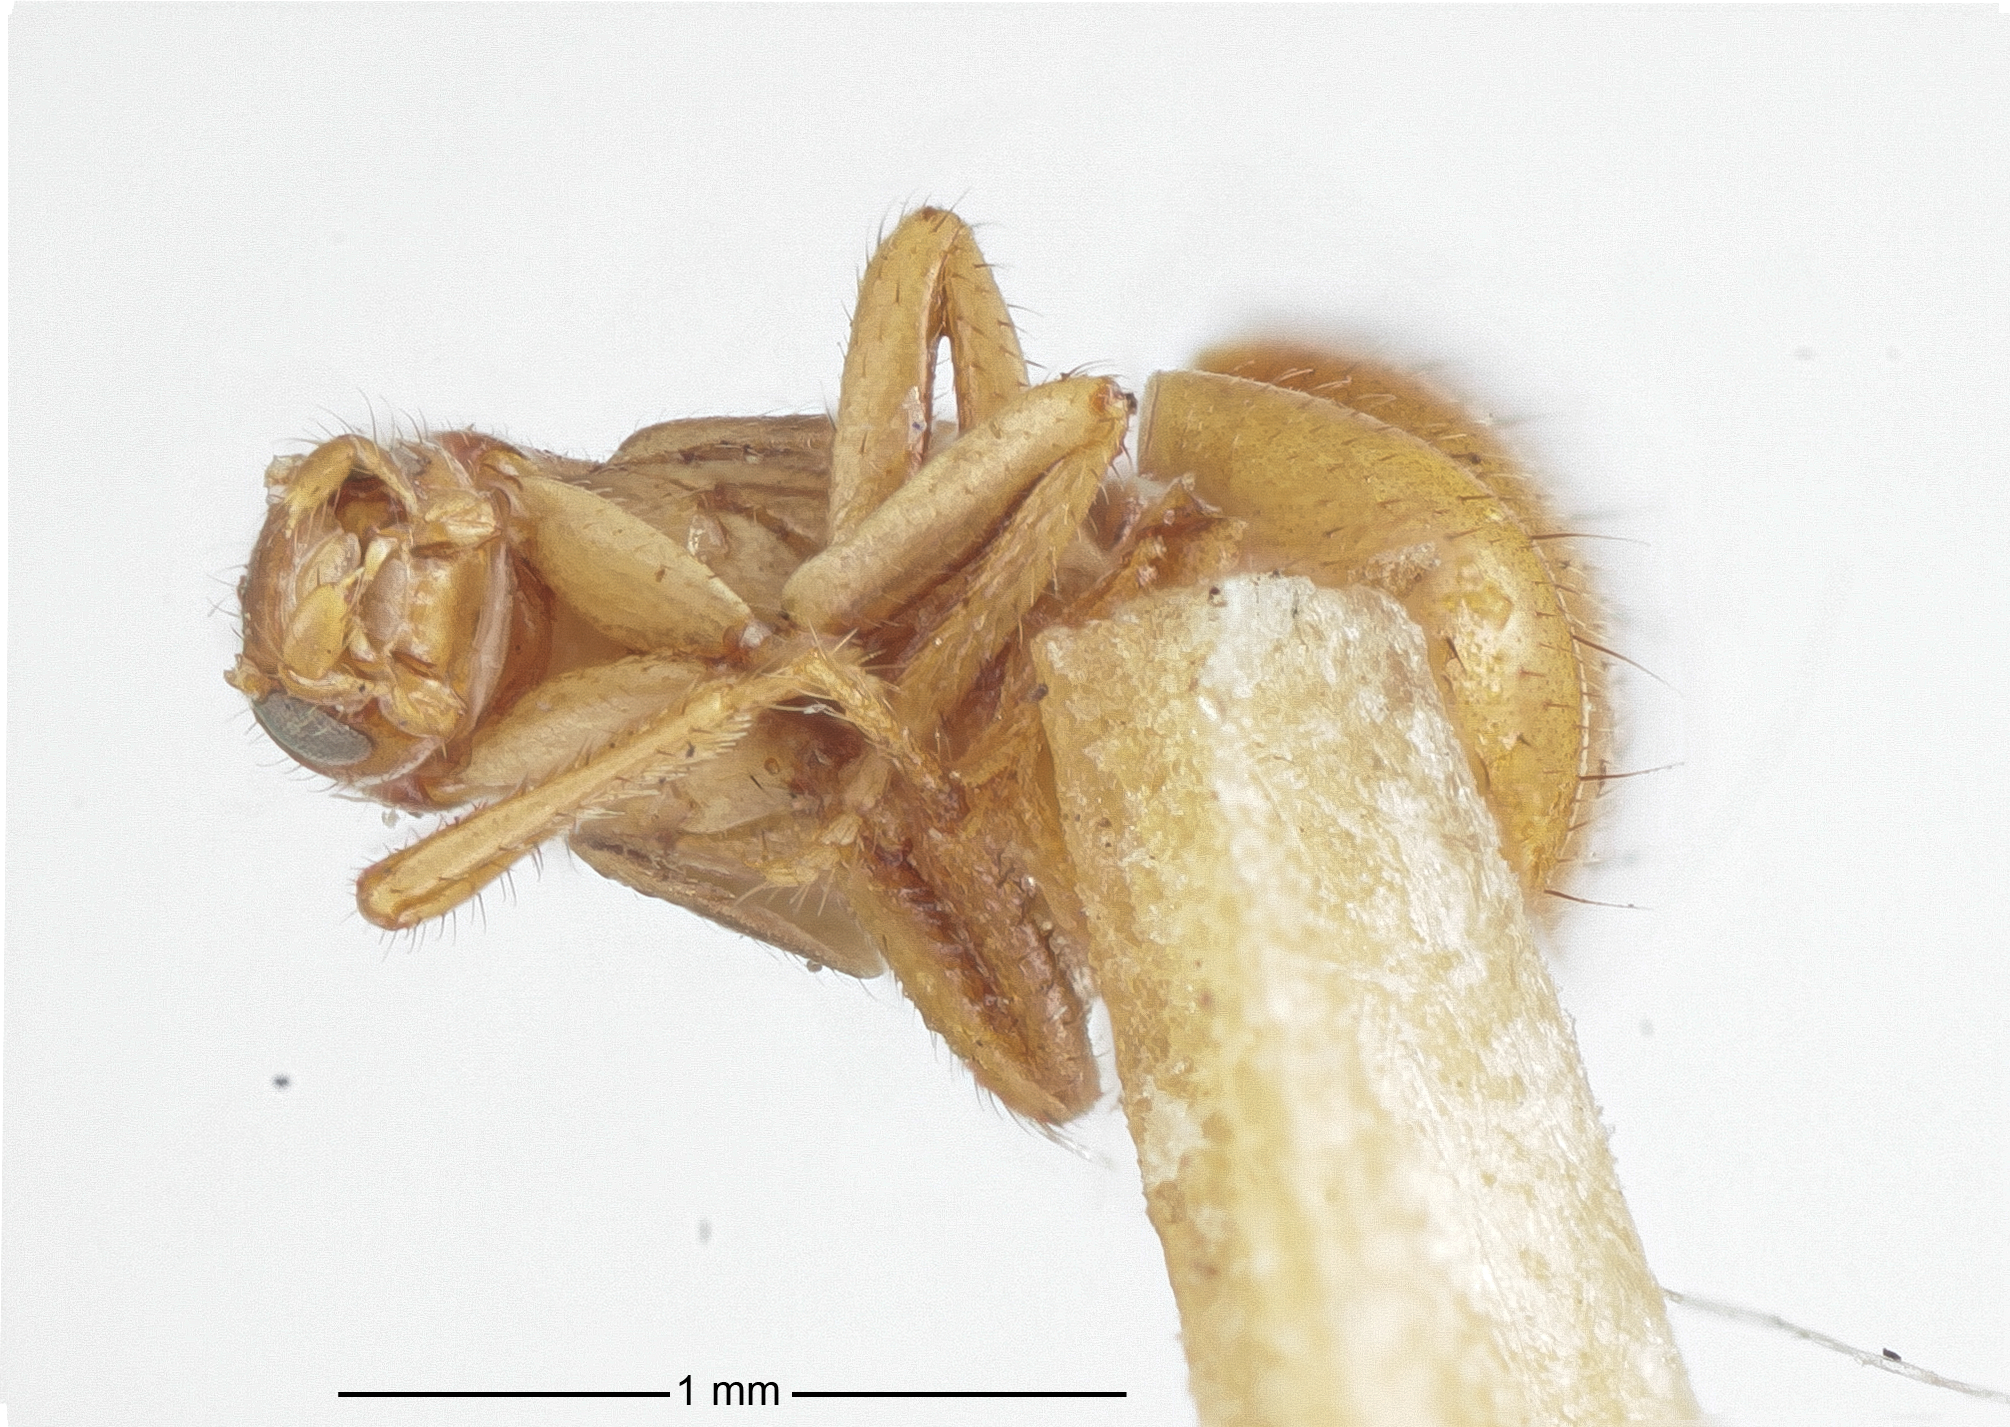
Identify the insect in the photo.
Xenogaster fossulata
